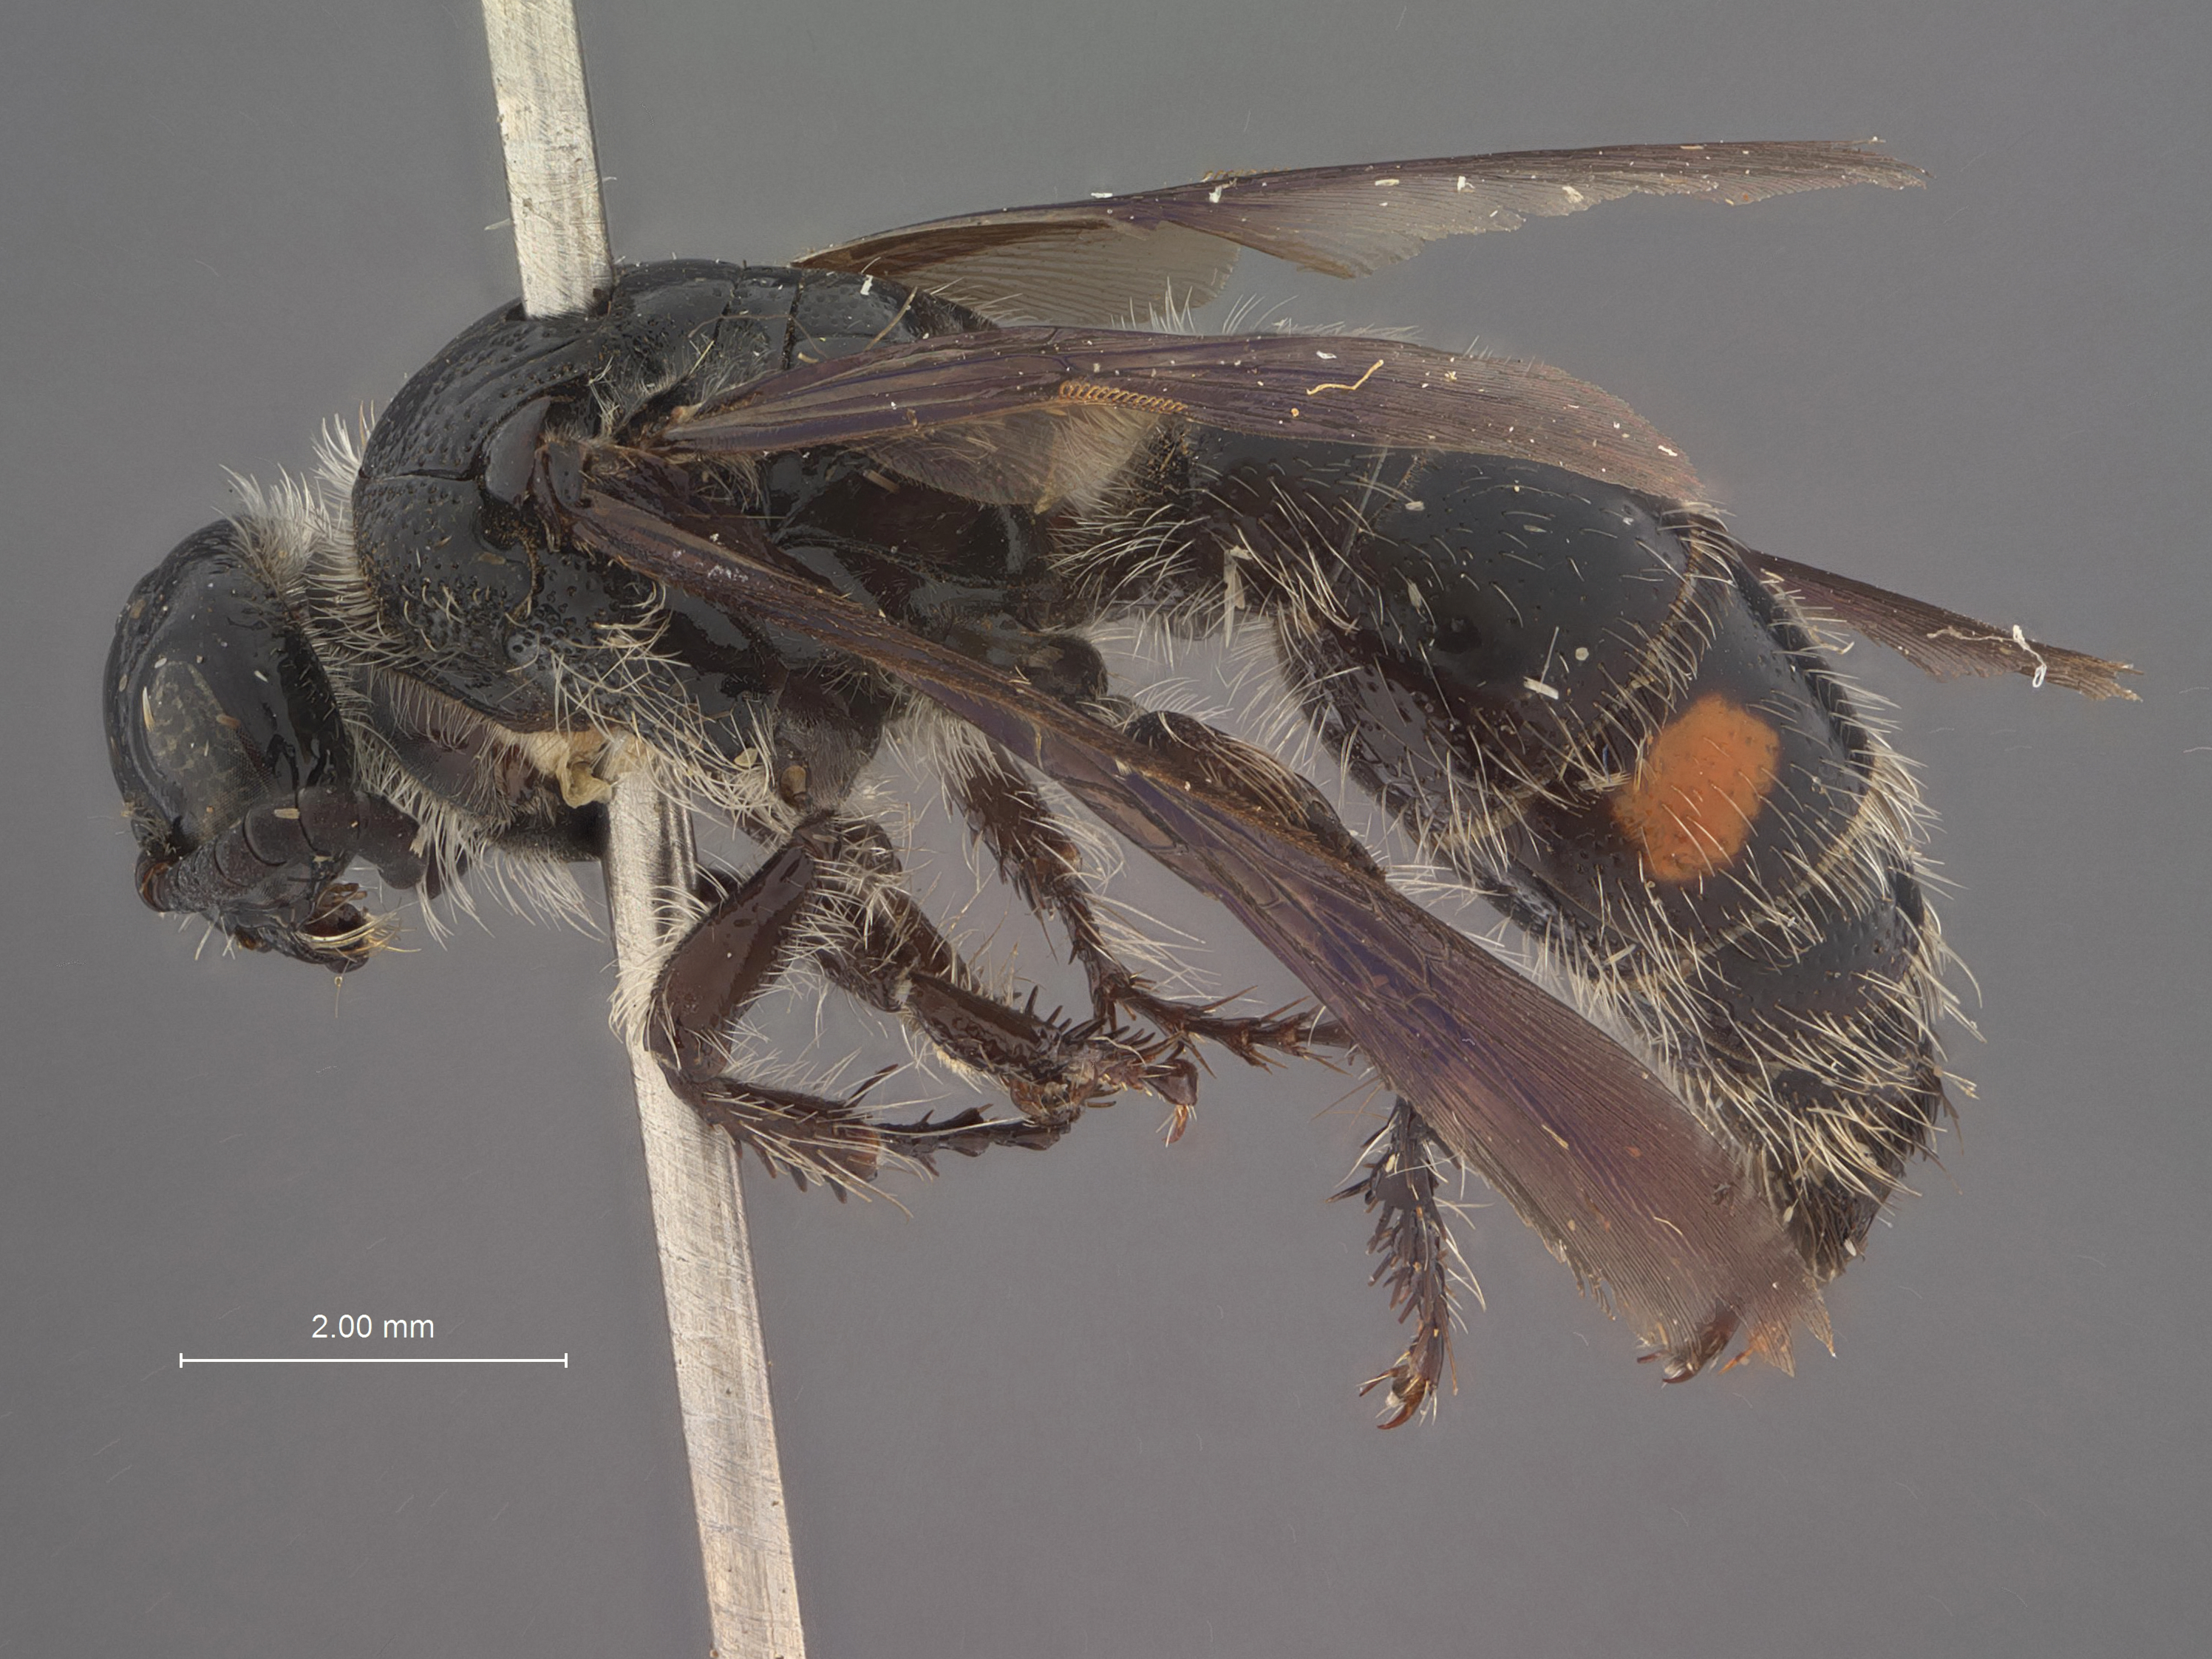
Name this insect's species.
Scolia keiseri
